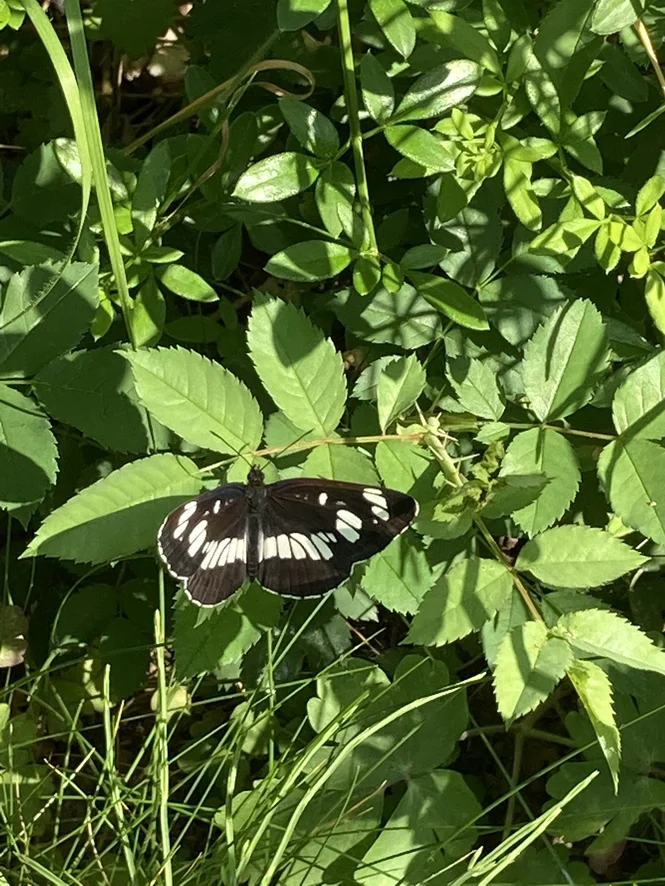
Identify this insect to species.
Neptis rivularis
